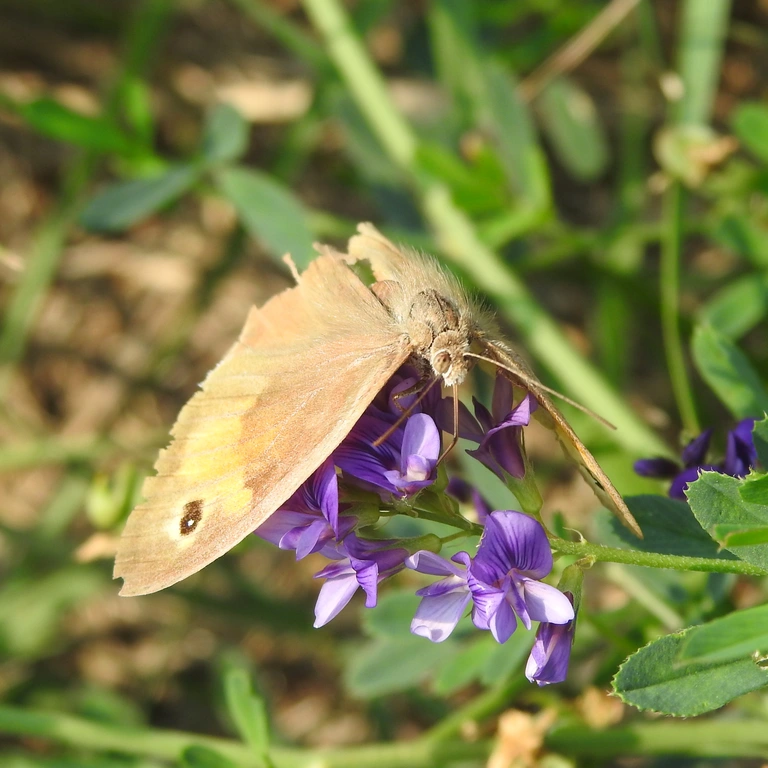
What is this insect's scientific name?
Maniola jurtina
